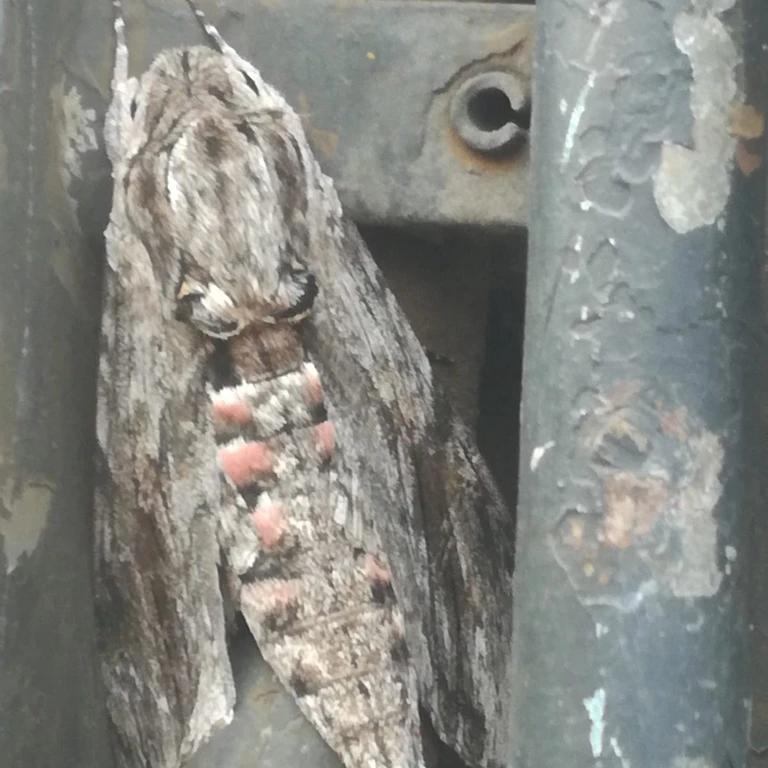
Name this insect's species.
Agrius convolvuli
